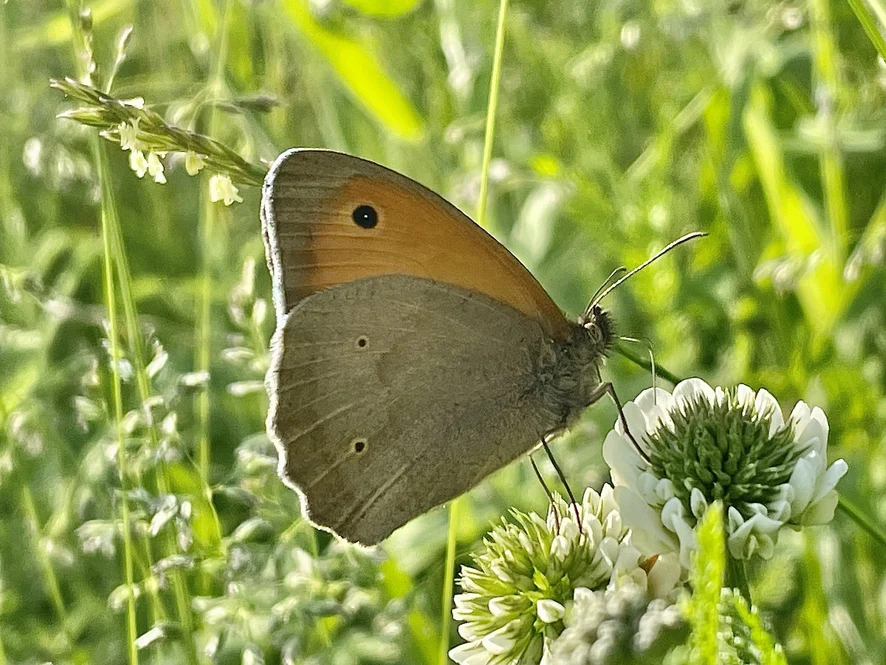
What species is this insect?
Maniola jurtina
